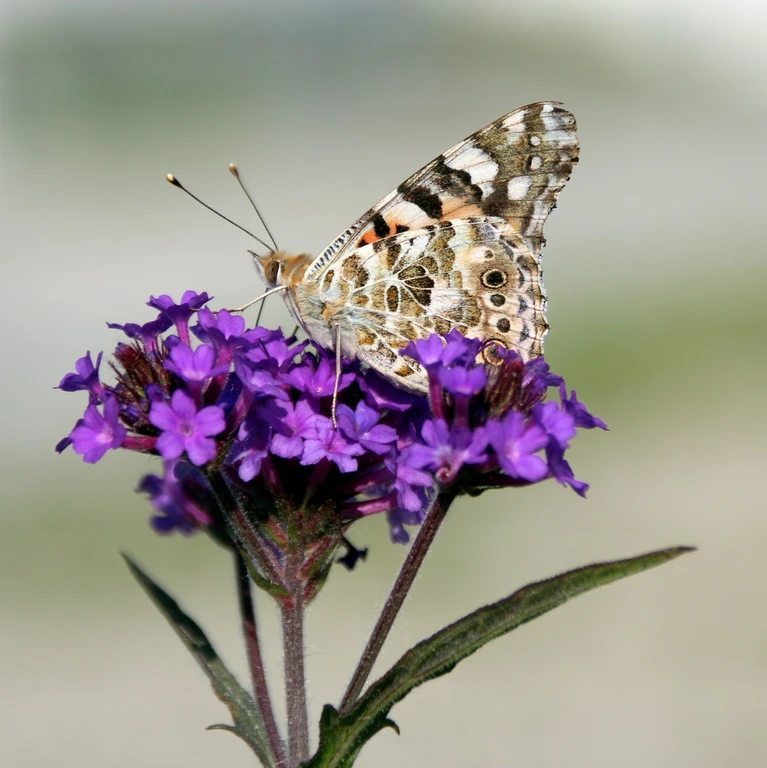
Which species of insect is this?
Vanessa cardui
